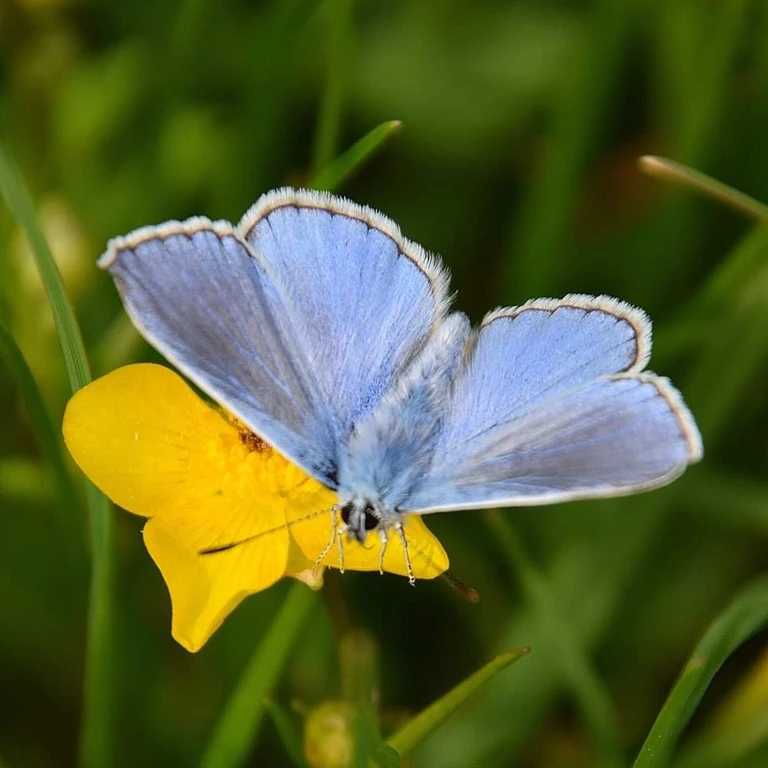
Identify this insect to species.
Polyommatus icarus
